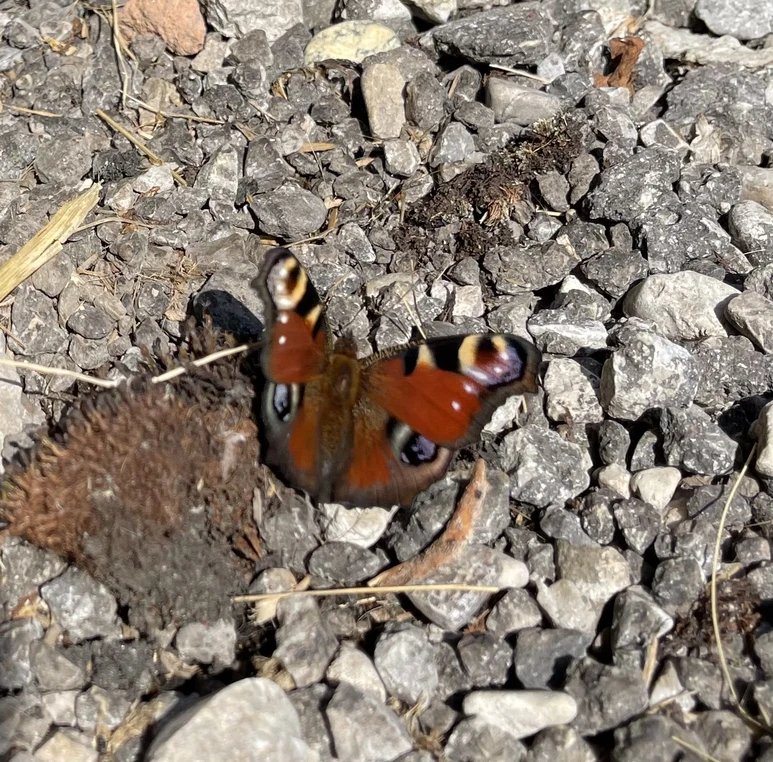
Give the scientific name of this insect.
Aglais io
